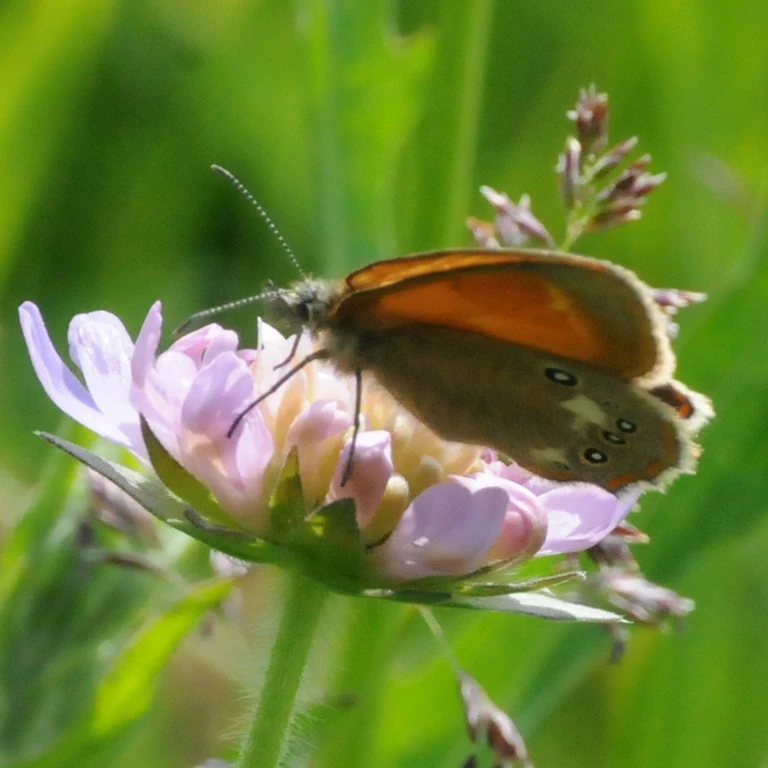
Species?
Coenonympha glycerion (also Coenonympha iphis)
